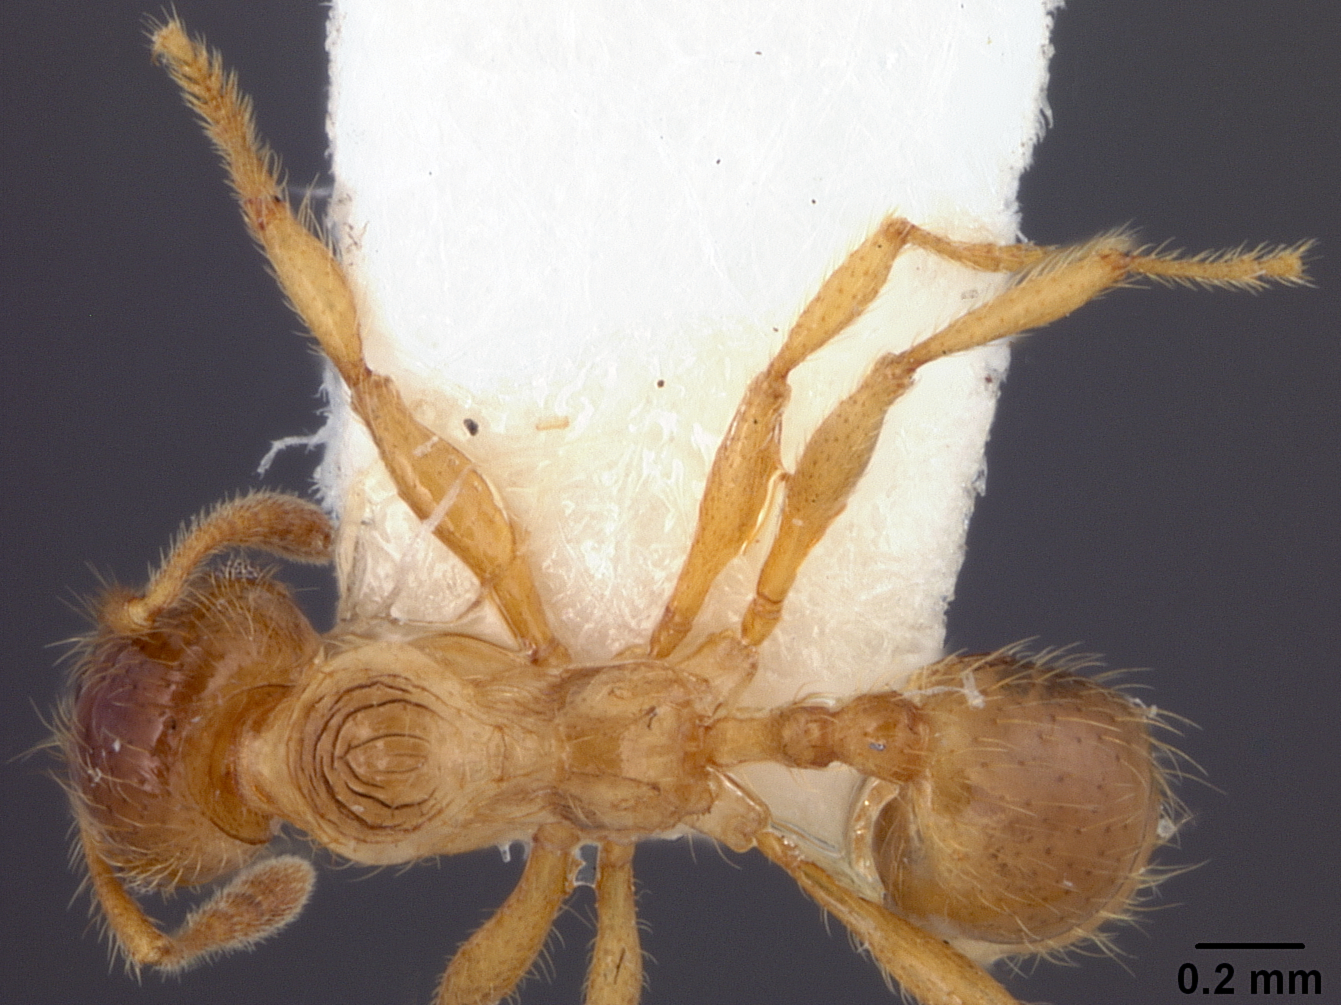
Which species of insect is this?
Elasmopheidole subaberrans
